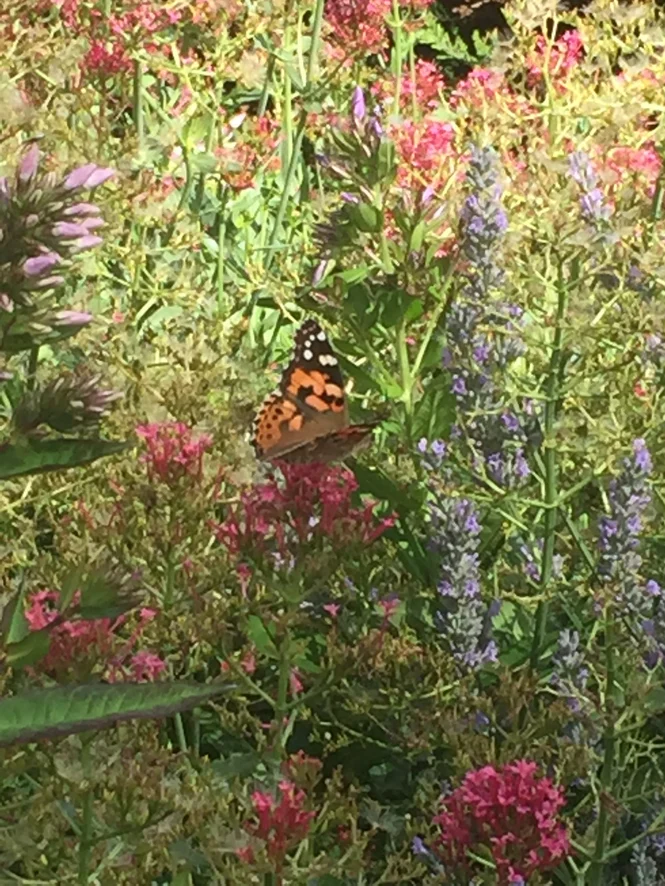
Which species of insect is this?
Vanessa cardui
